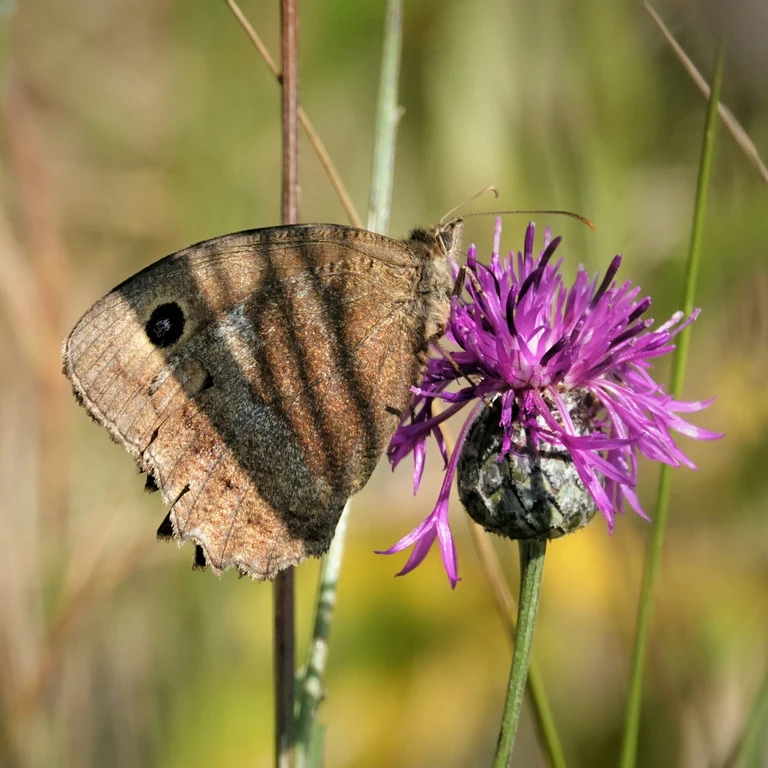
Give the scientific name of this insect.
Minois dryas
